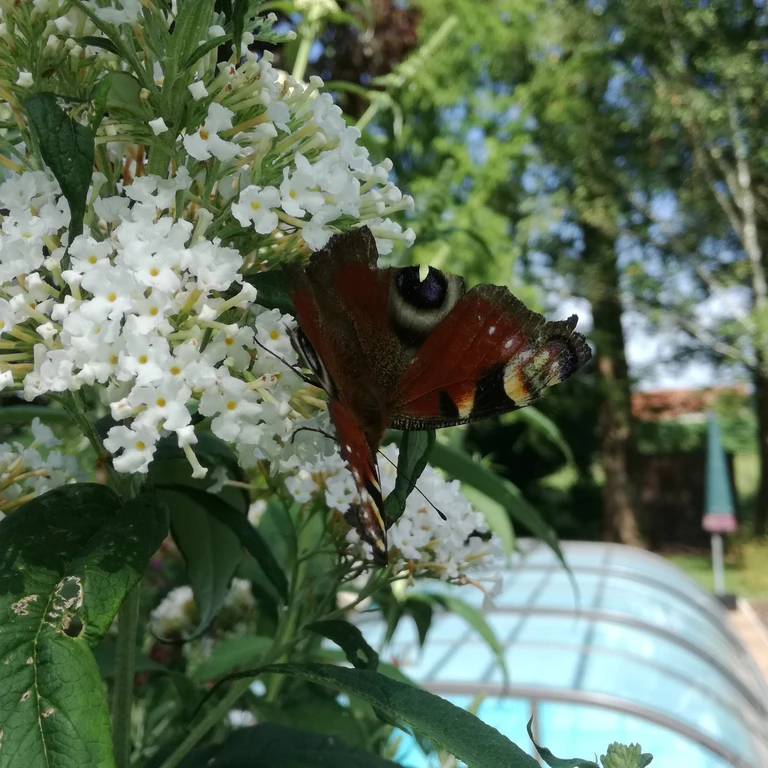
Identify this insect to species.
Aglais io
